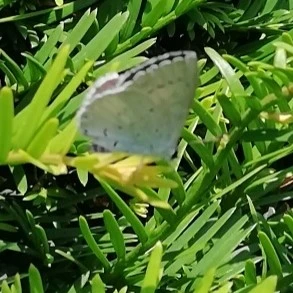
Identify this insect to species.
Celastrina argiolus
